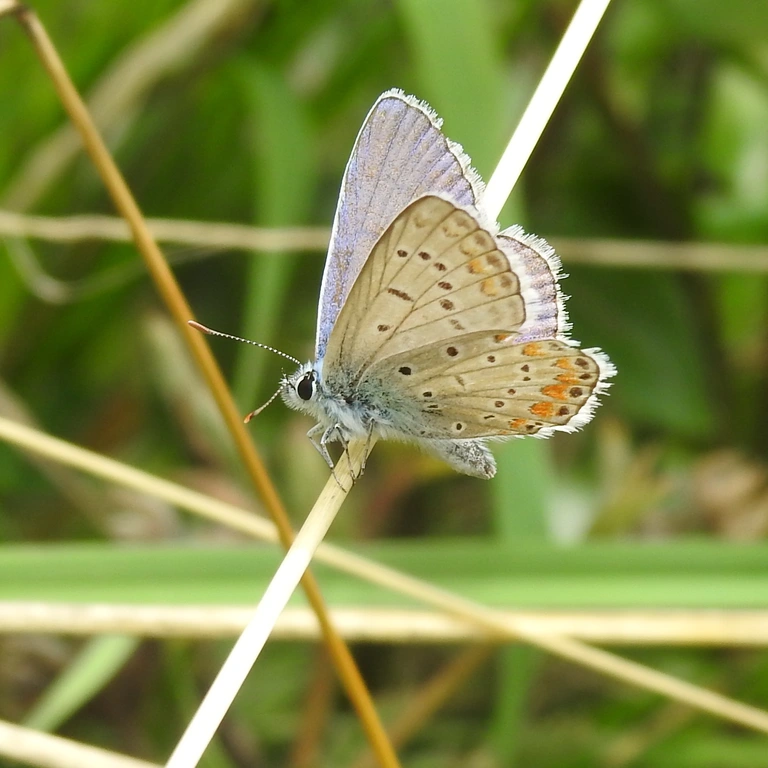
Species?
Polyommatus icarus
